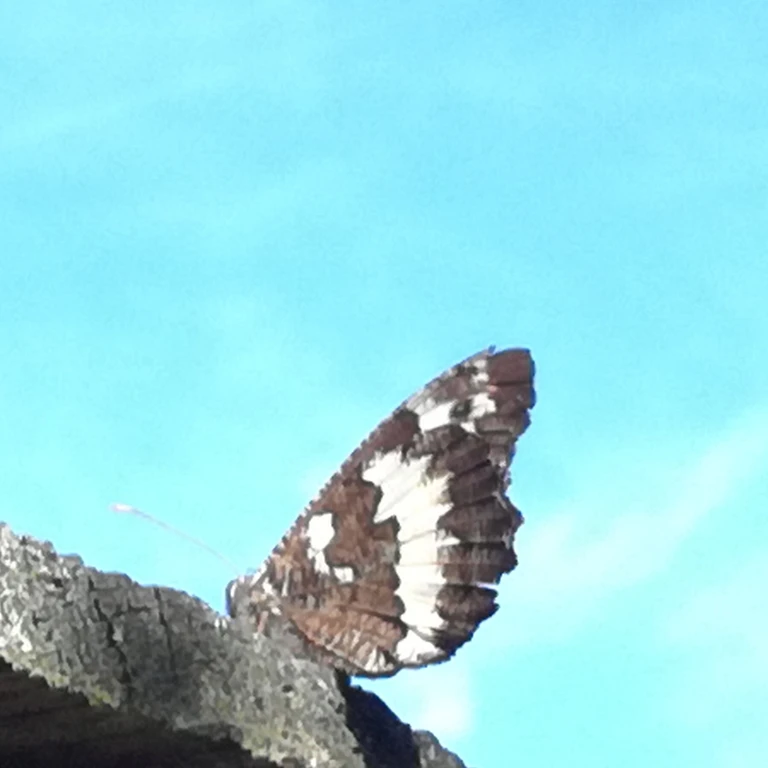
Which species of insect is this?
Brintesia circe
